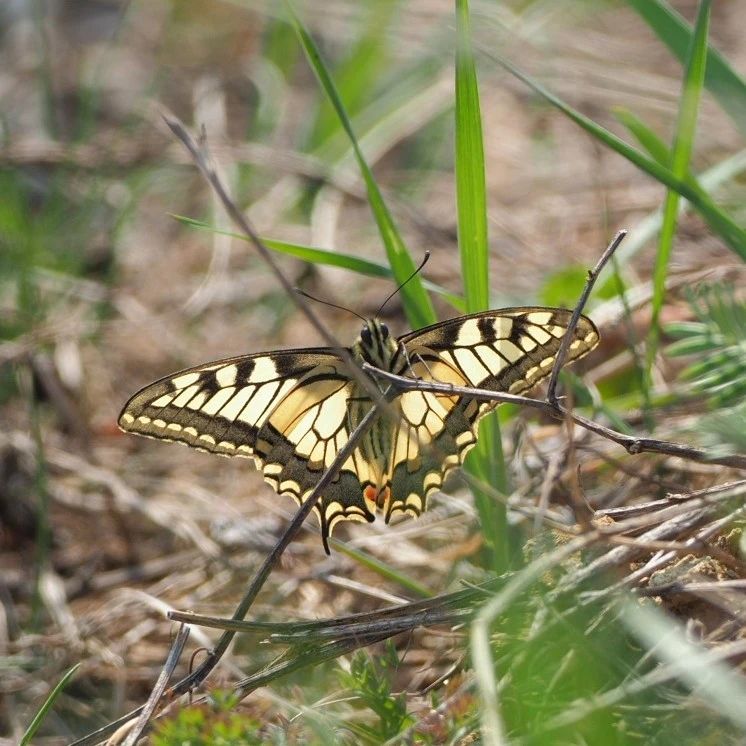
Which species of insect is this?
Papilio machaon
